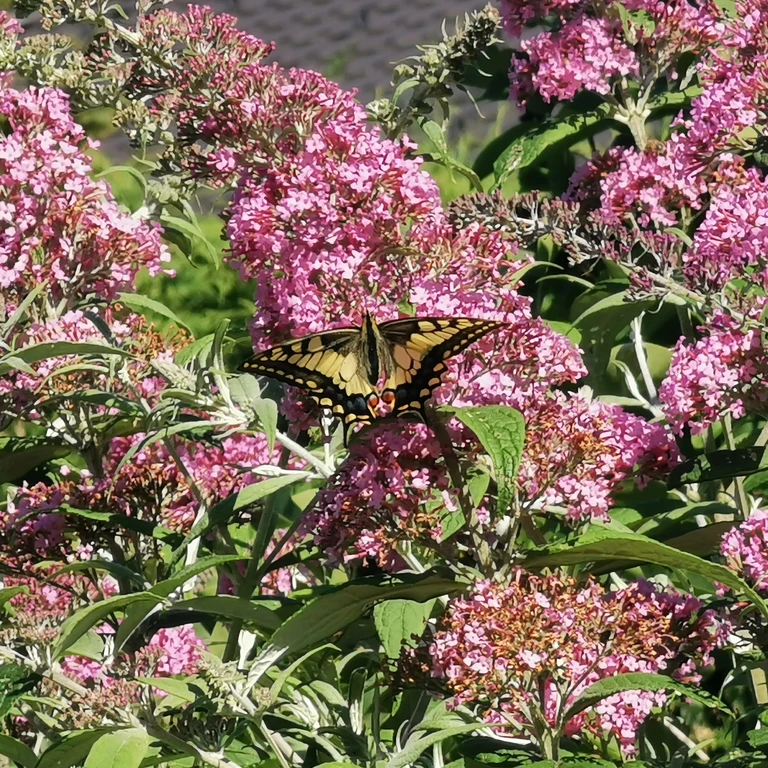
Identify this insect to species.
Papilio machaon
